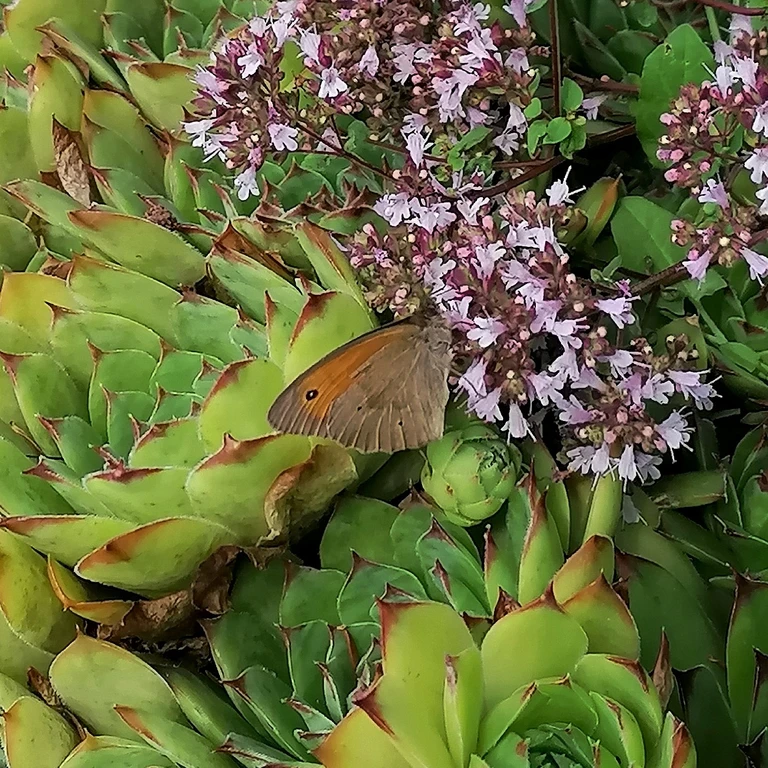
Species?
Maniola jurtina
